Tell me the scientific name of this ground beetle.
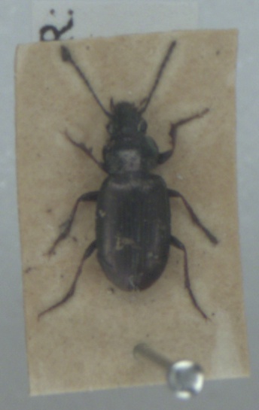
Pogonus chalceus
